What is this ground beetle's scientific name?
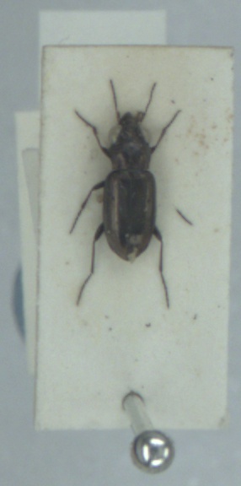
Notiophilus substriatus
